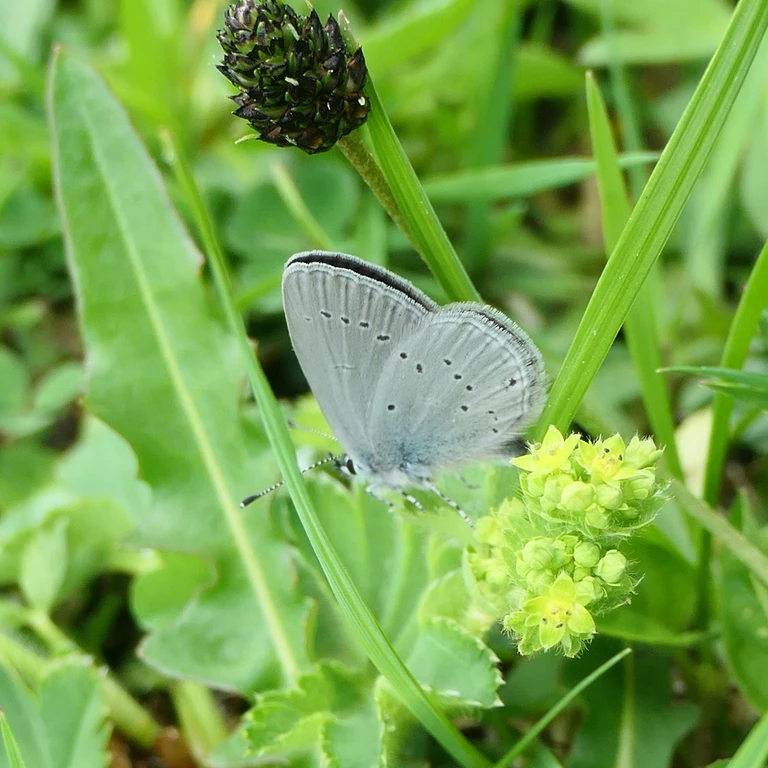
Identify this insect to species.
Cupido minimus
